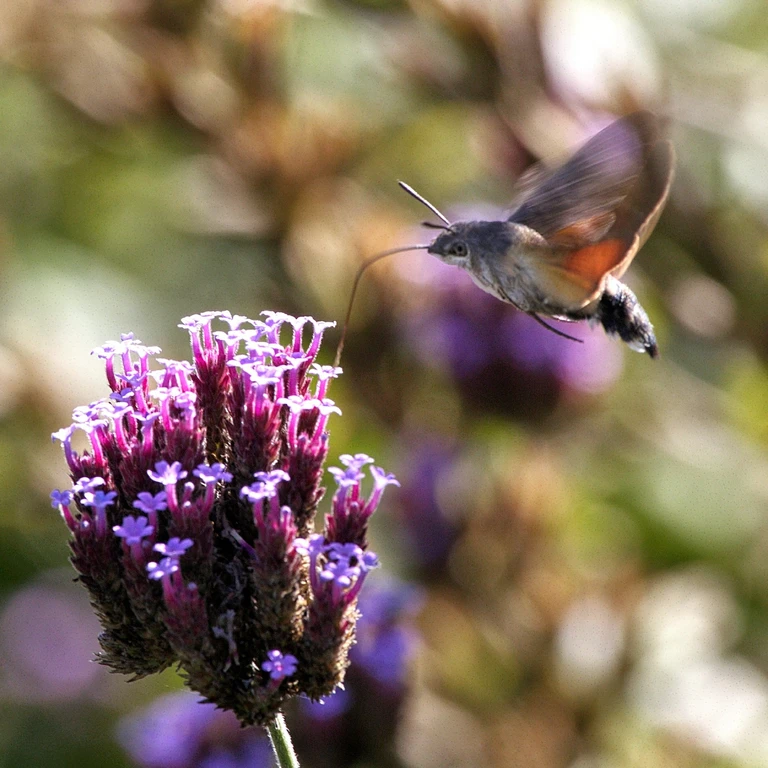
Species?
Macroglossum stellatarum
